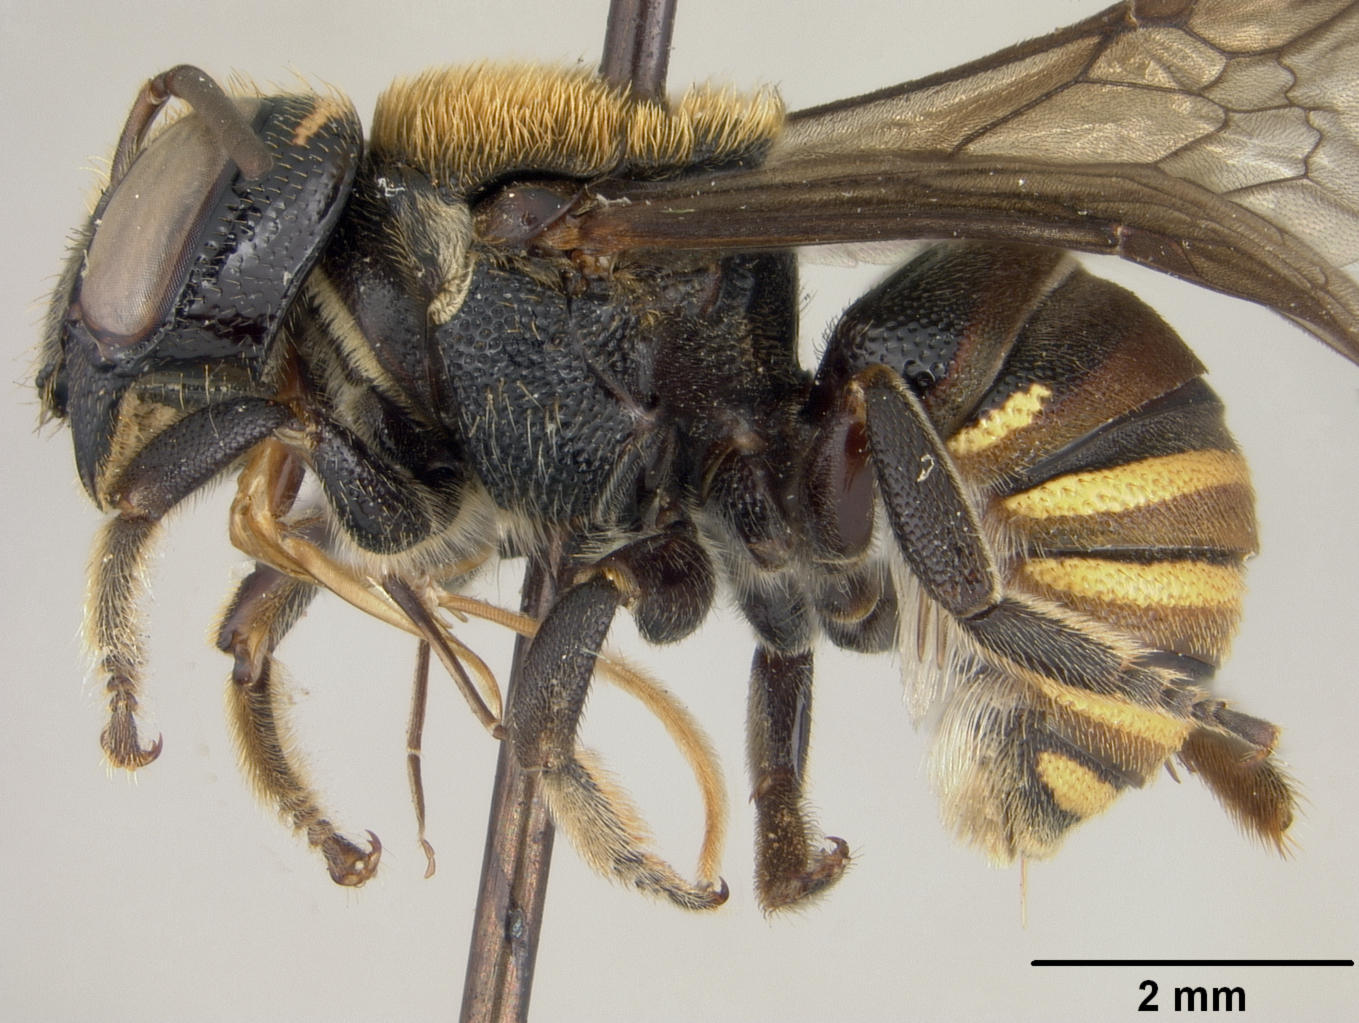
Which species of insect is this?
Dianthidium manni
